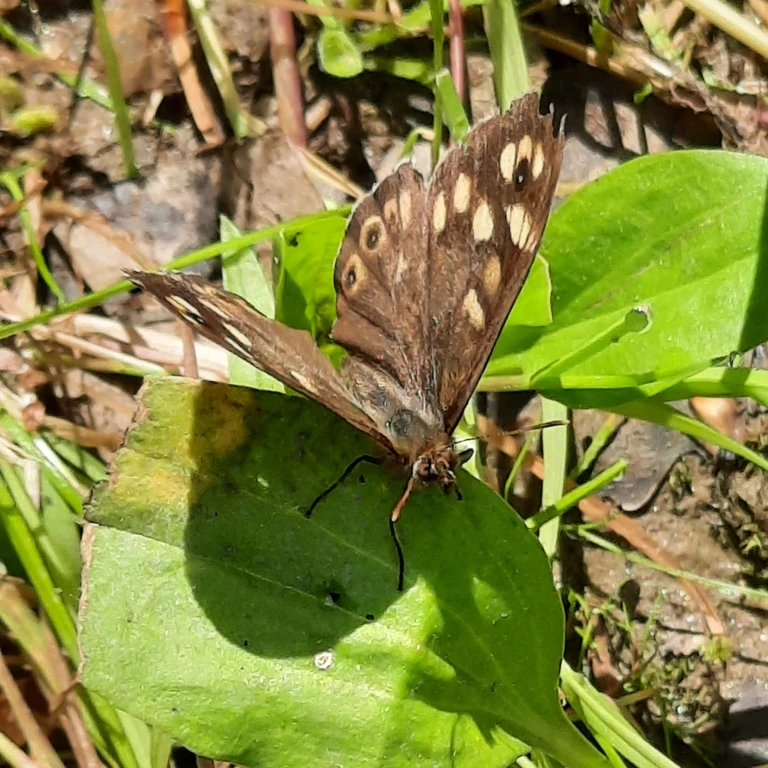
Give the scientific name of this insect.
Pararge aegeria
